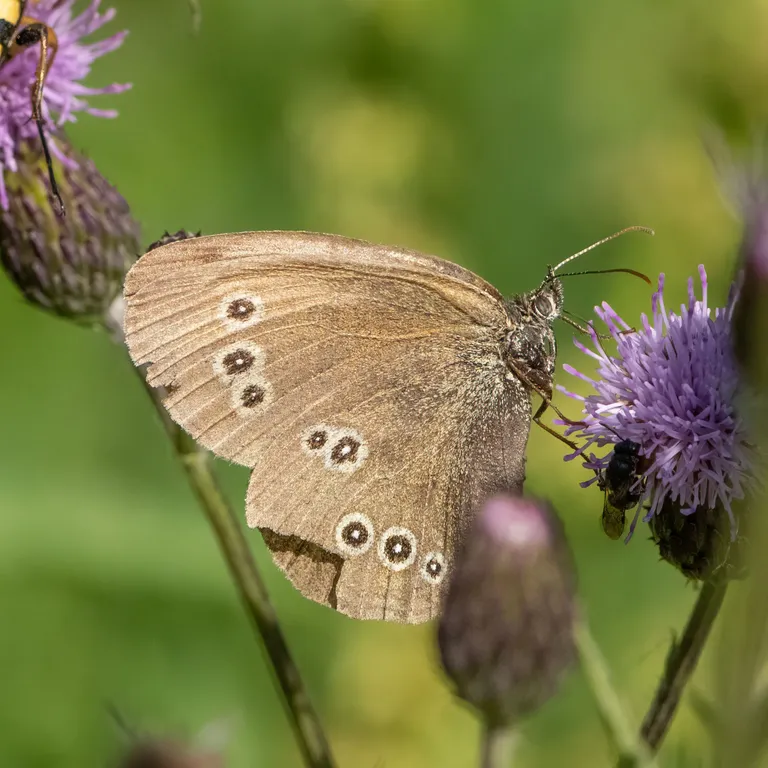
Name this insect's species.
Aphantopus hyperantus
